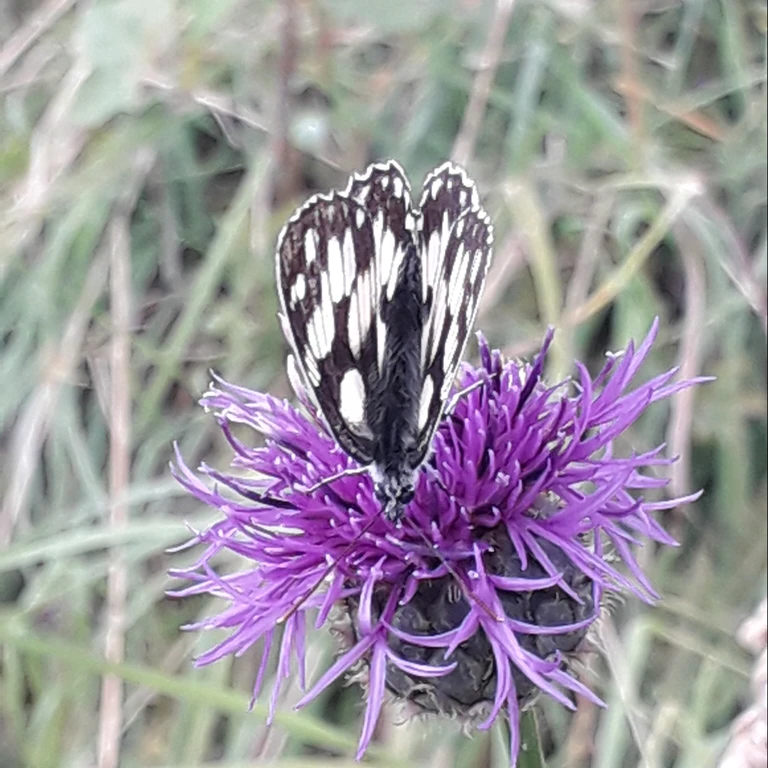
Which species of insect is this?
Melanargia galathea
